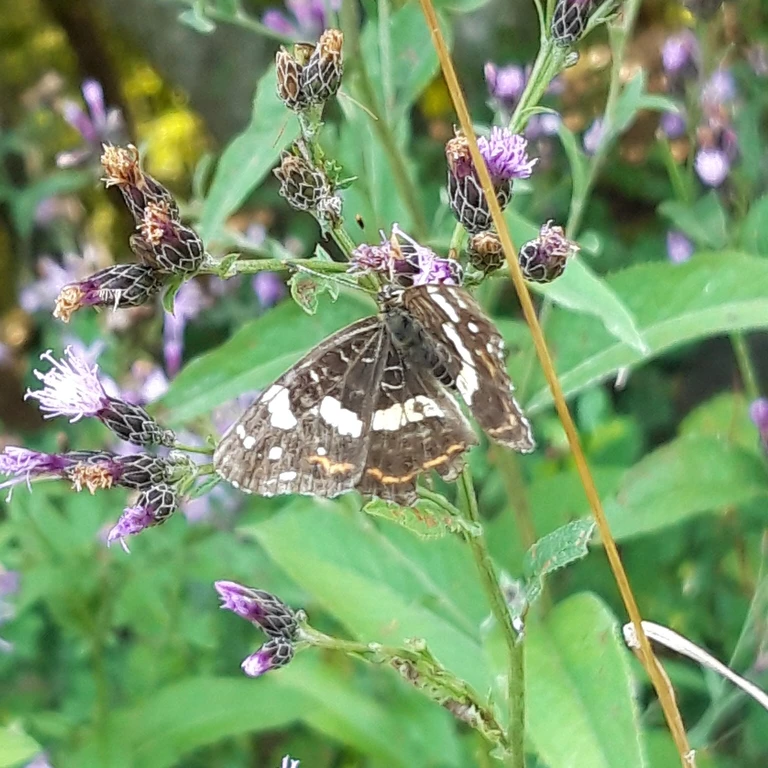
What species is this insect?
Araschnia levana
